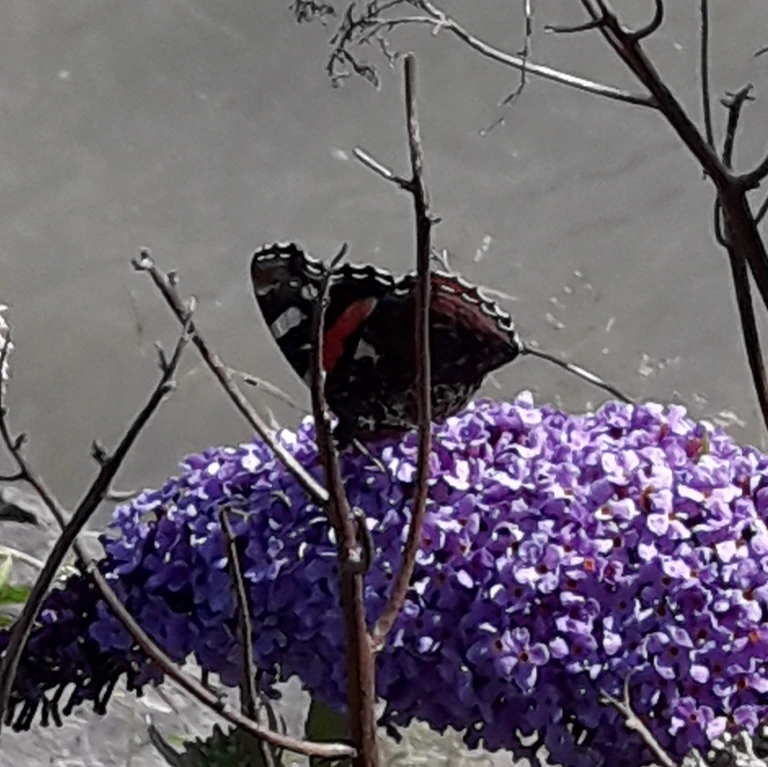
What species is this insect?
Vanessa atalanta
